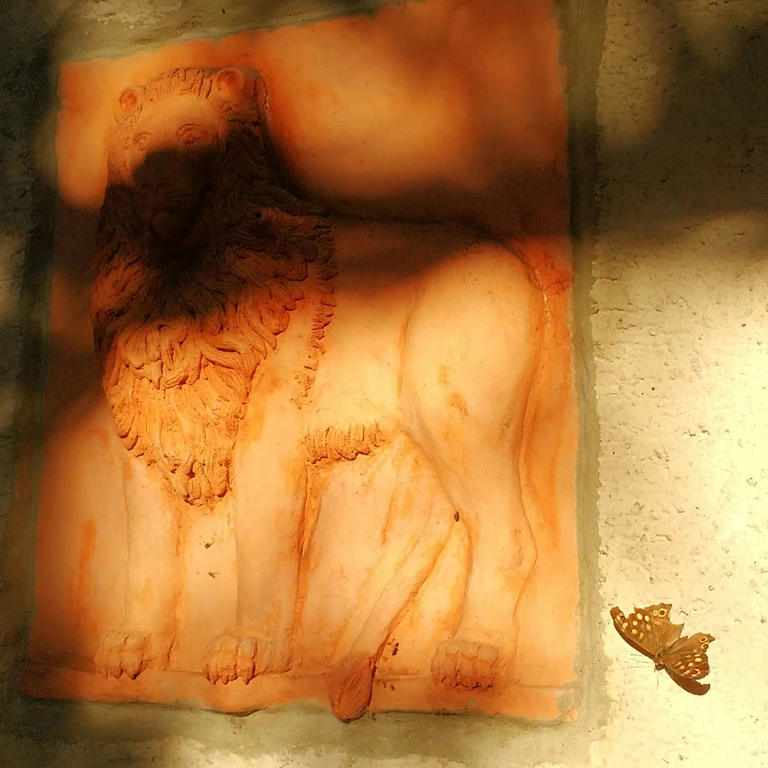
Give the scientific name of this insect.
Pararge aegeria
